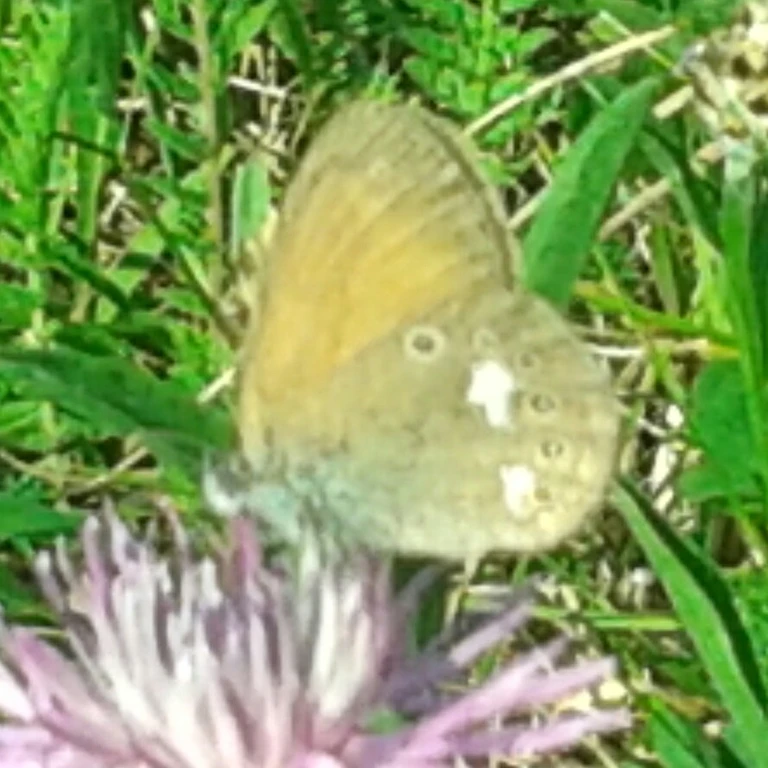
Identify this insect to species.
Coenonympha glycerion (also Coenonympha iphis)
